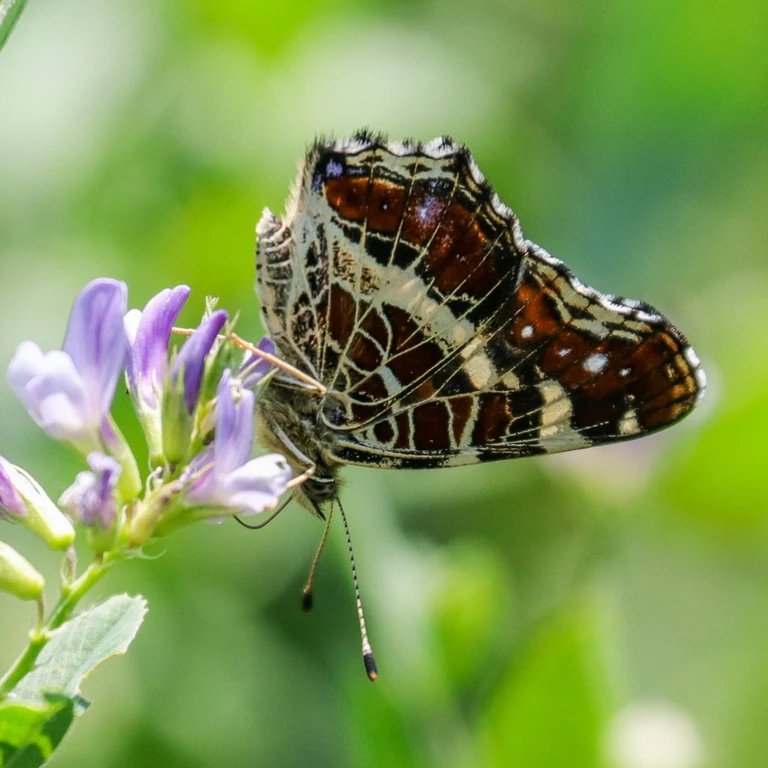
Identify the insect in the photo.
Araschnia levana
